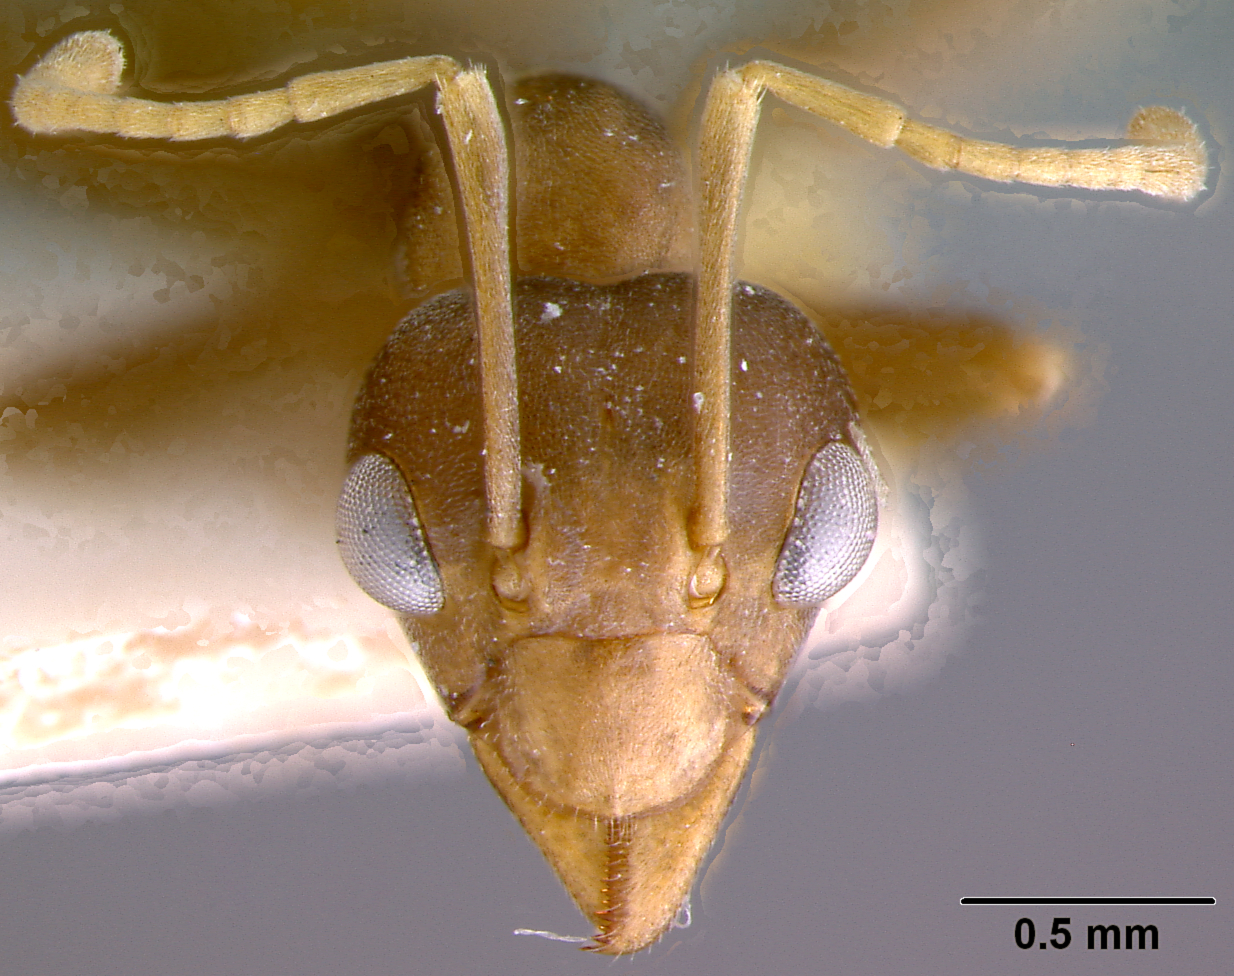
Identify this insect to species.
Oecophylla longinoda
